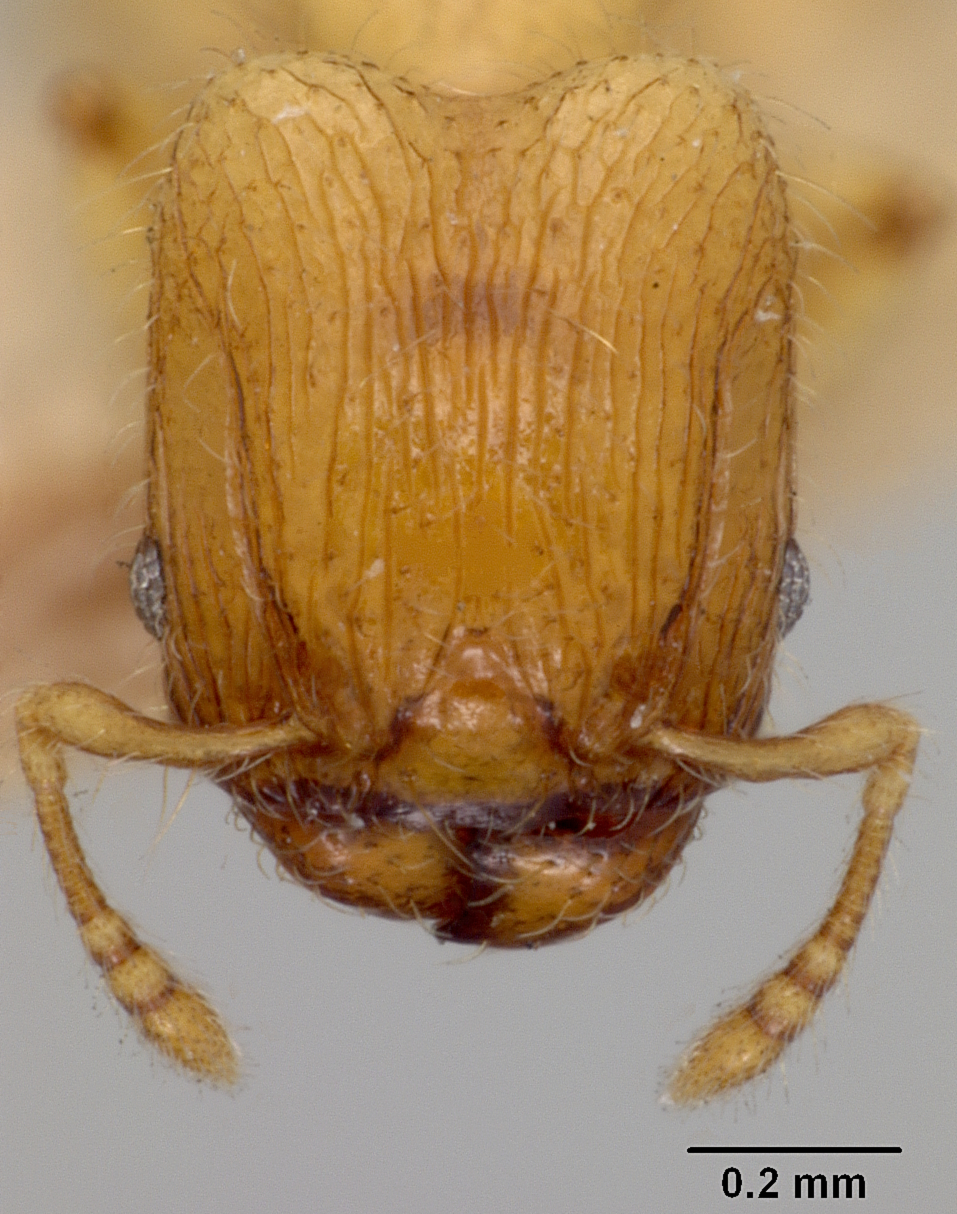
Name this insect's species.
Pheidole tachigaliae
